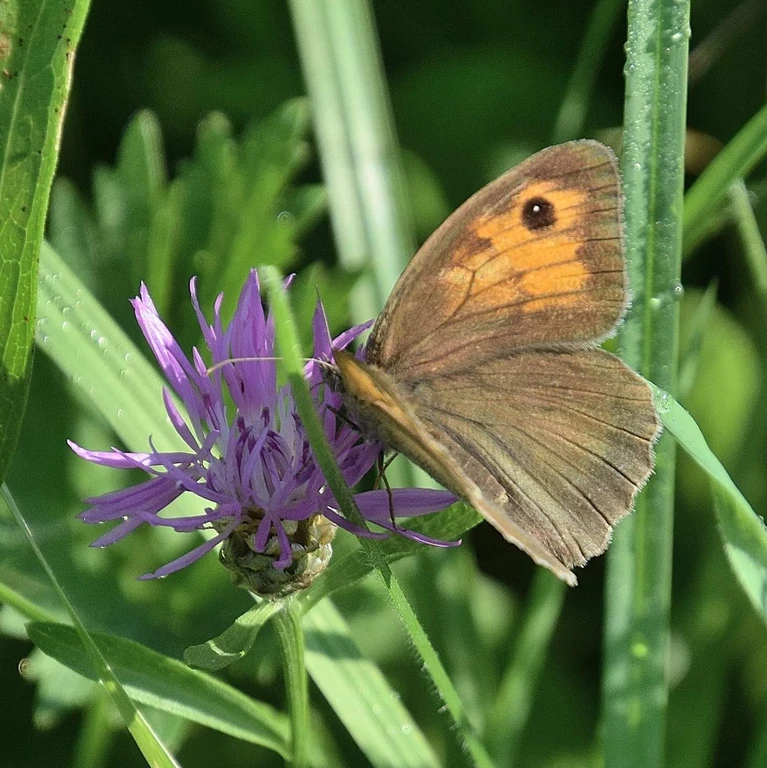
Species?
Maniola jurtina
